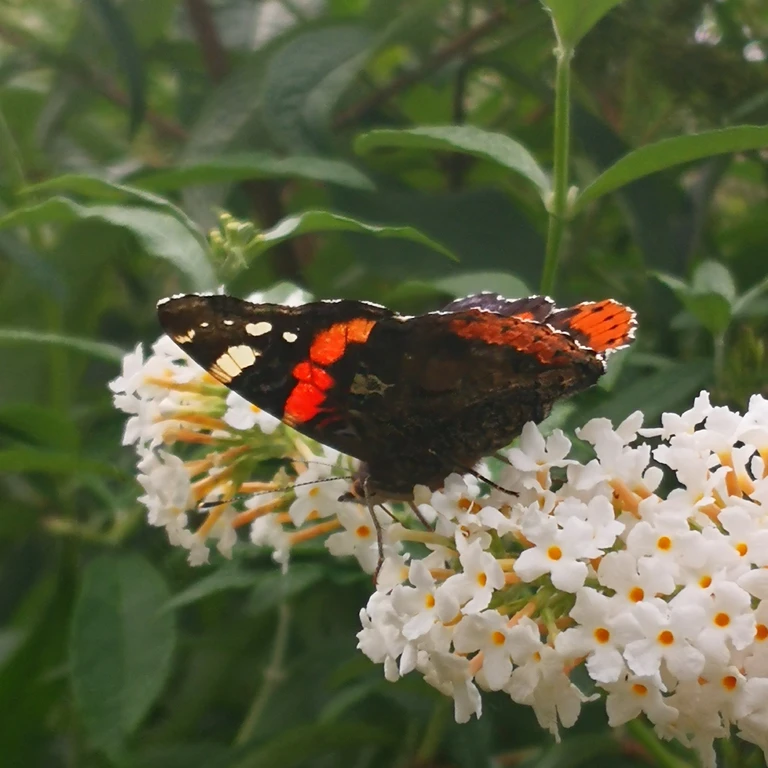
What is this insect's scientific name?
Vanessa atalanta
